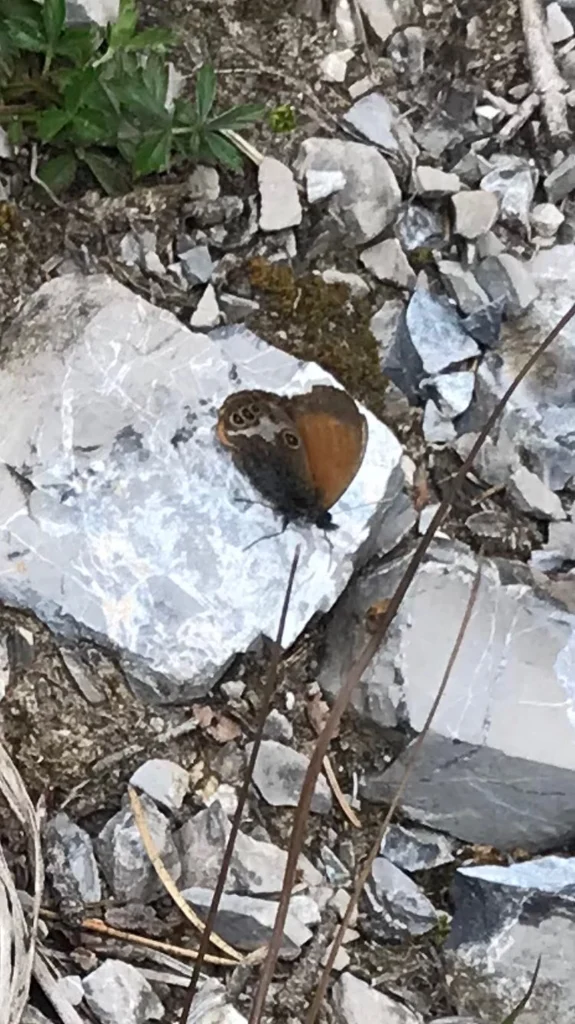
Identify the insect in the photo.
Coenonympha arcania
